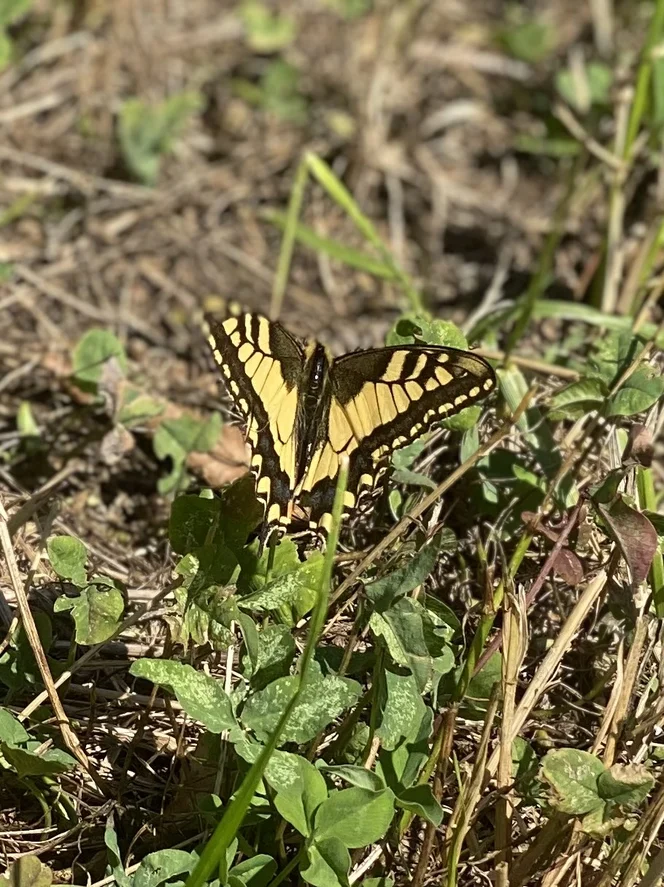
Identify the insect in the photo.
Papilio machaon
